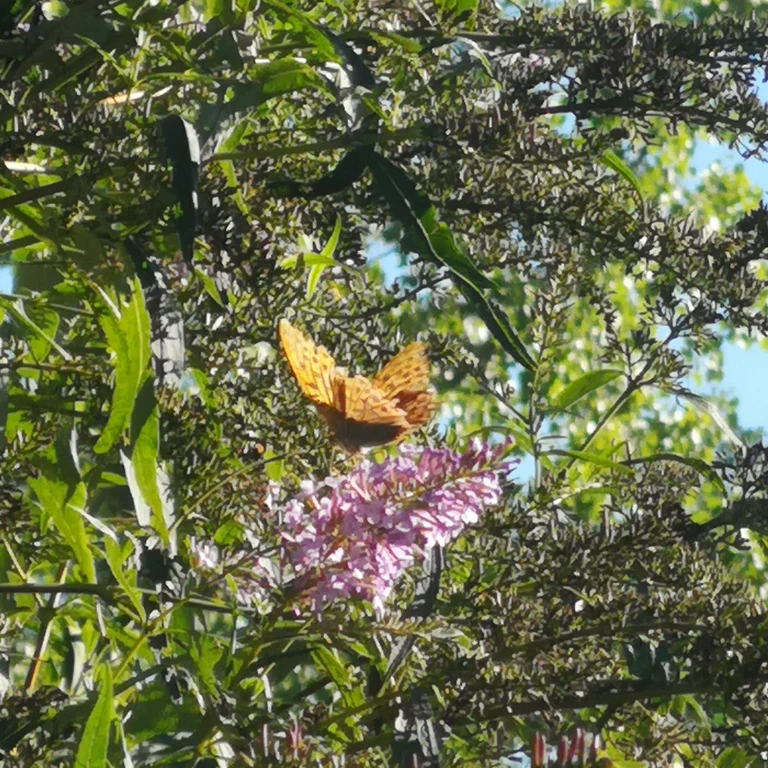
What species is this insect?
Argynnis paphia
